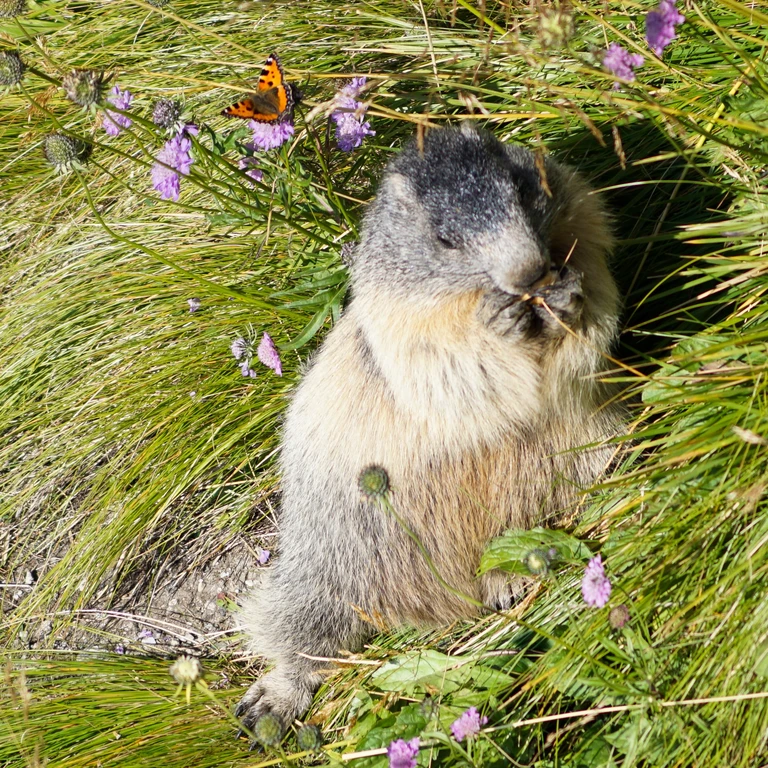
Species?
Aglais urticae
